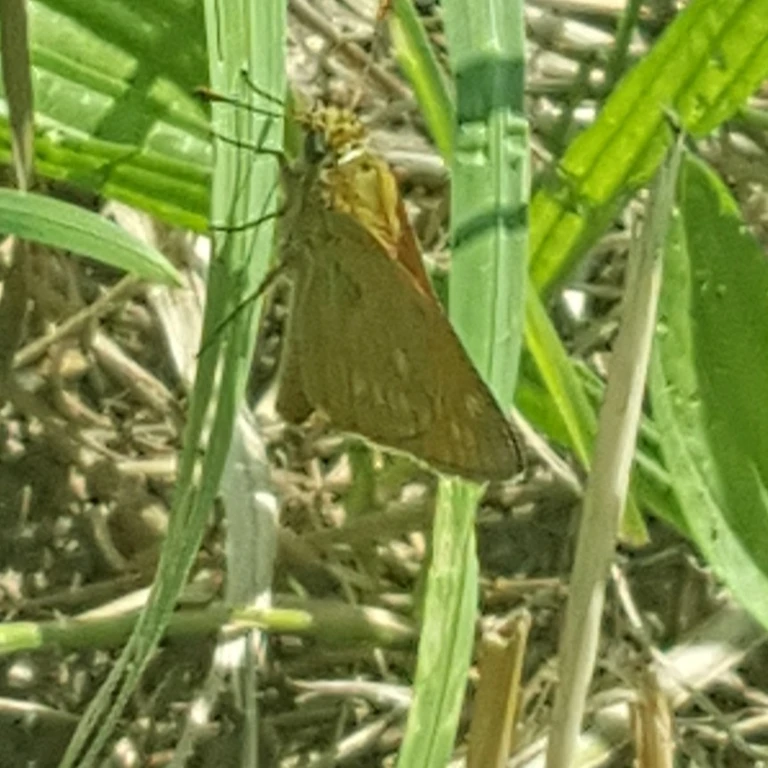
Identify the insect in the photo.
Ochlodes sylvanus (also Ochlodes venata)
